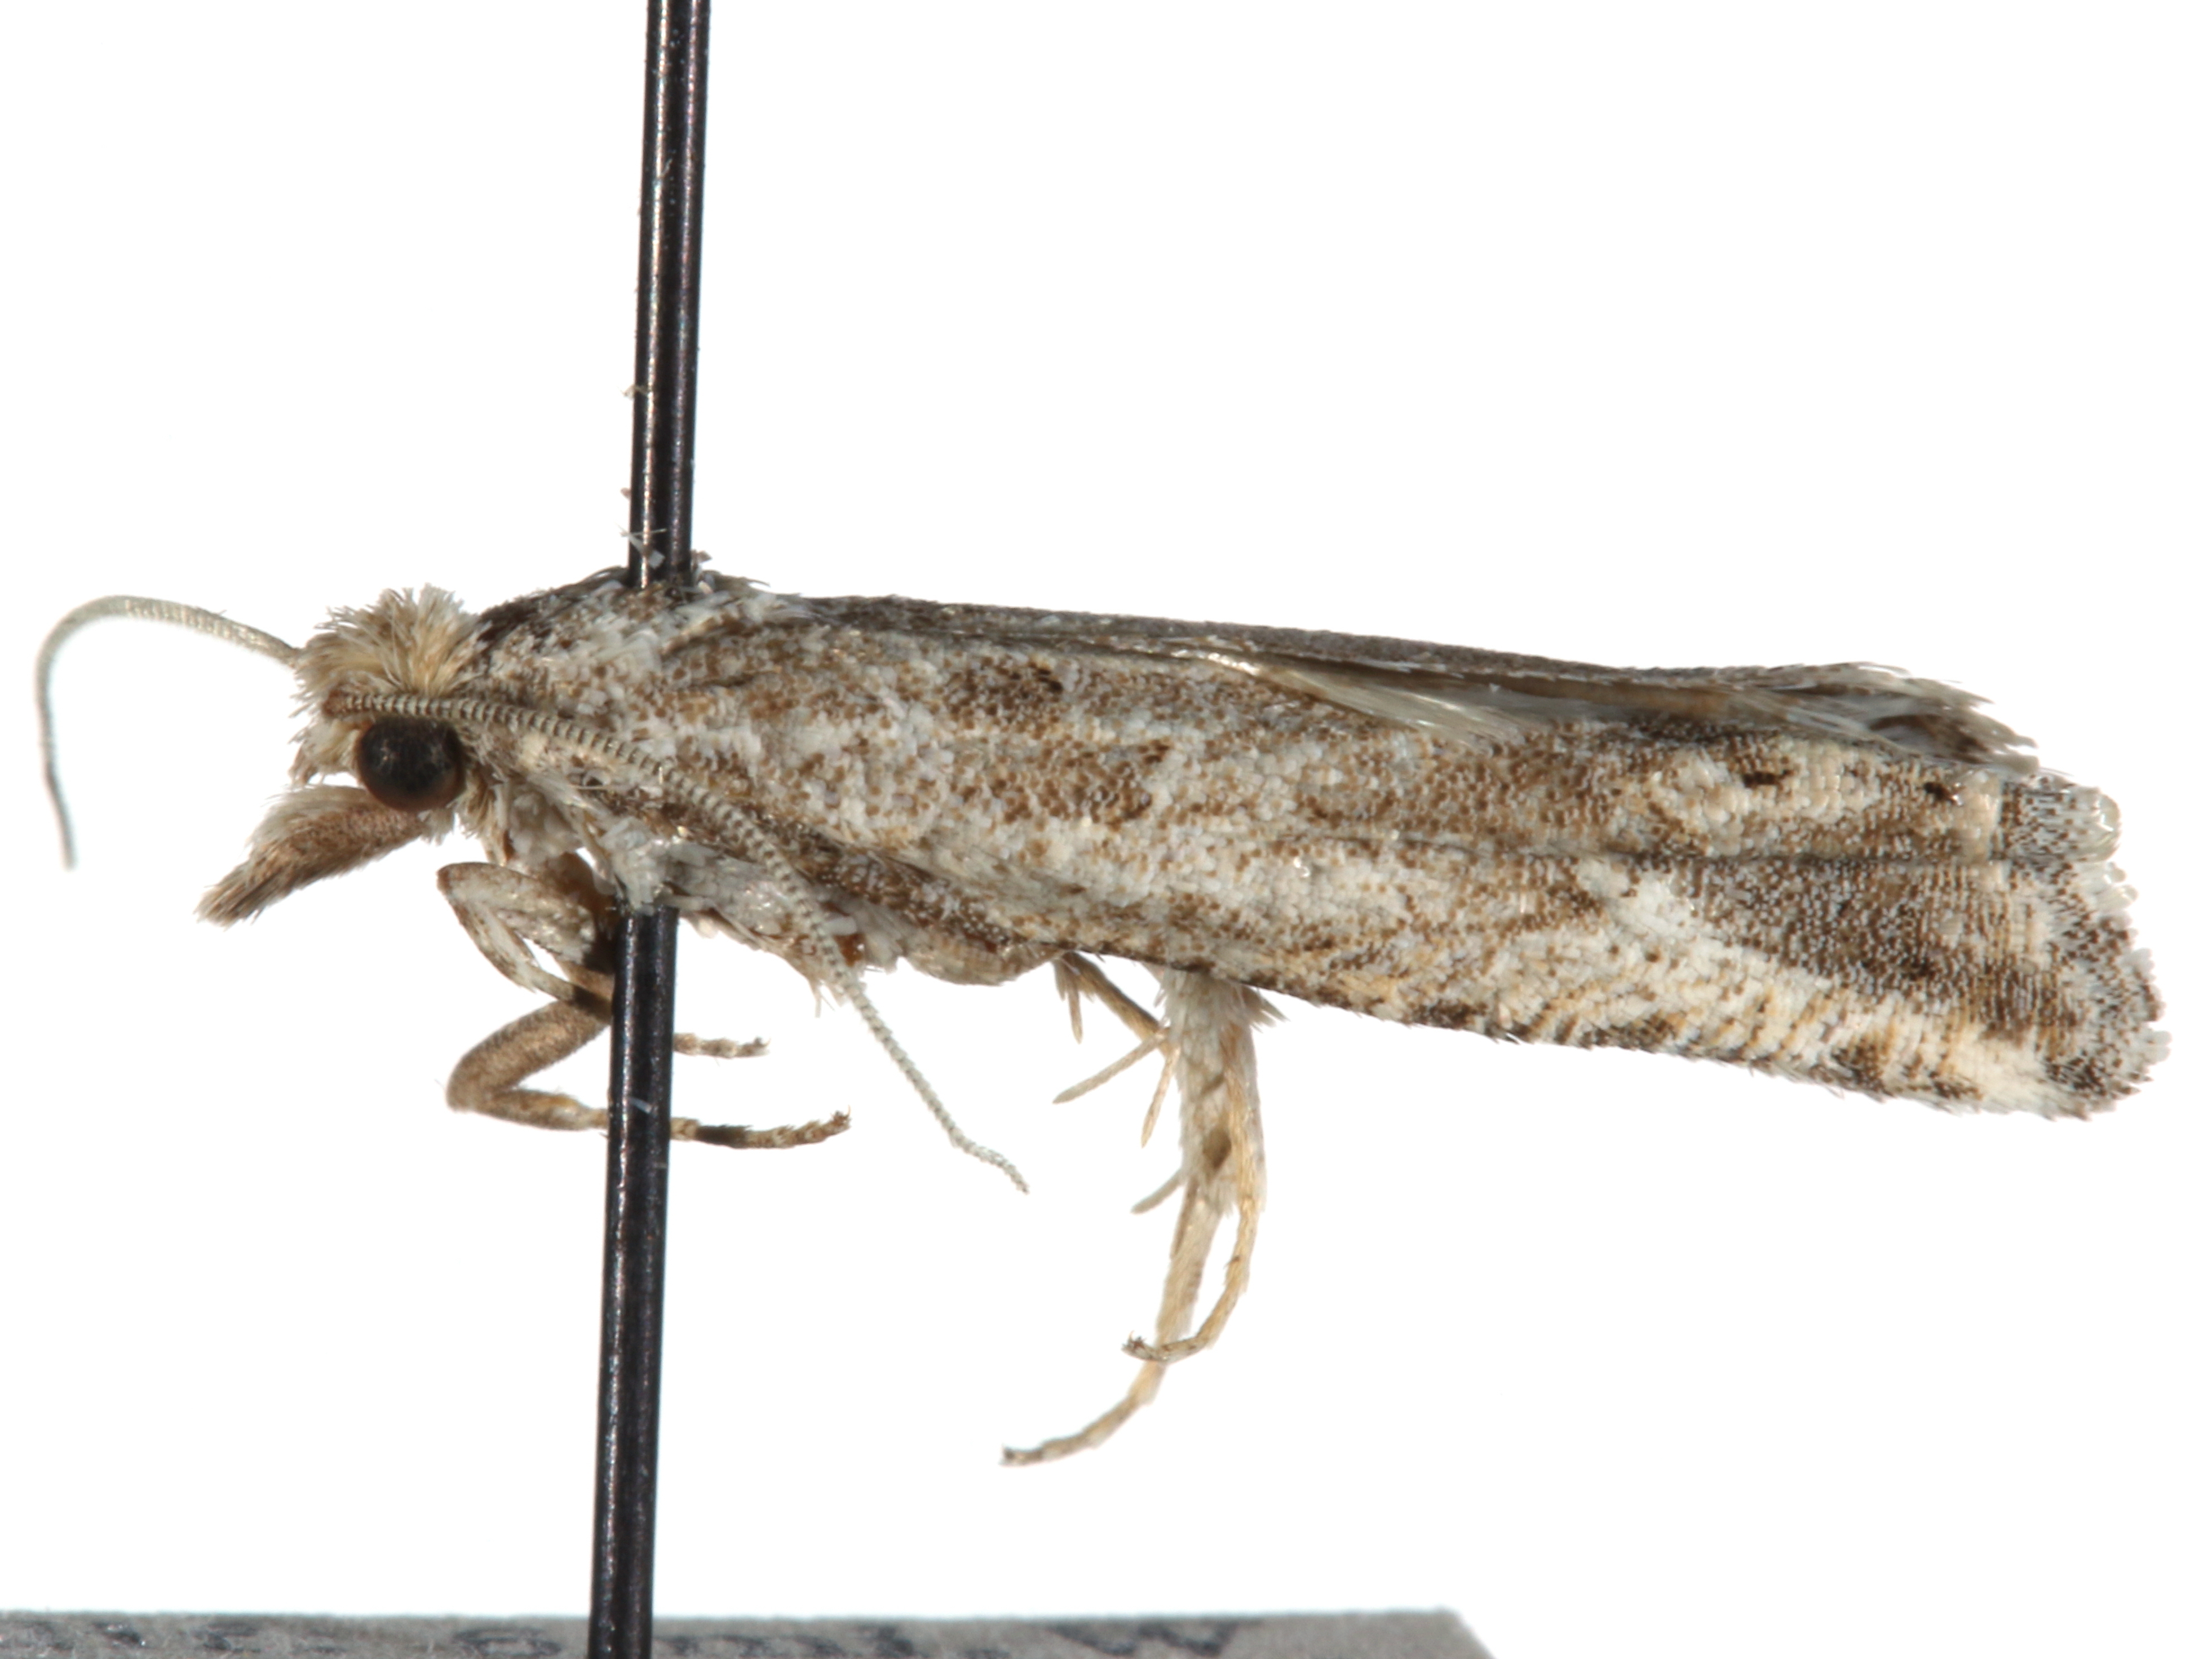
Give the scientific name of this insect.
Pelochrista angelana
